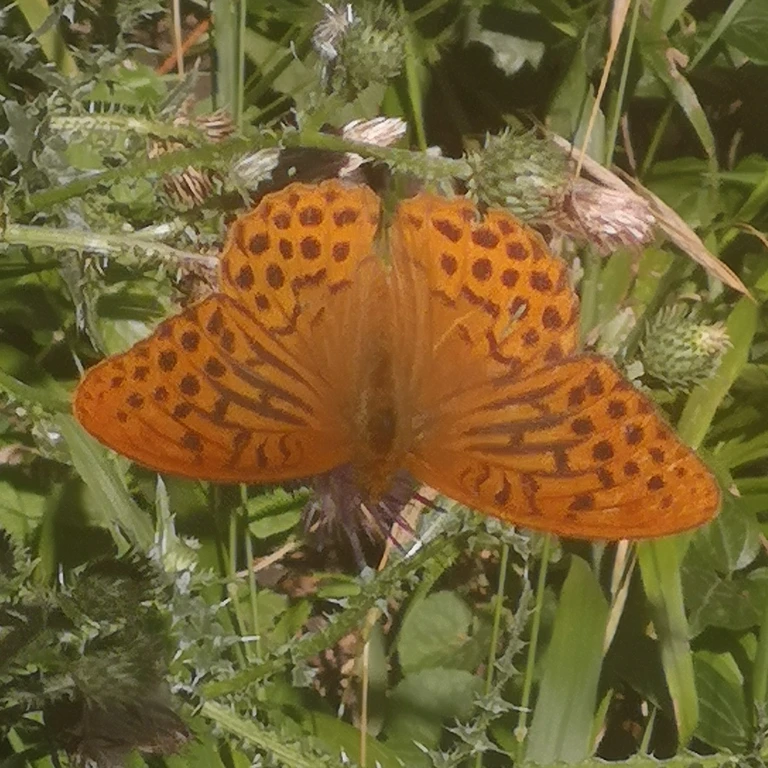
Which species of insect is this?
Argynnis paphia
